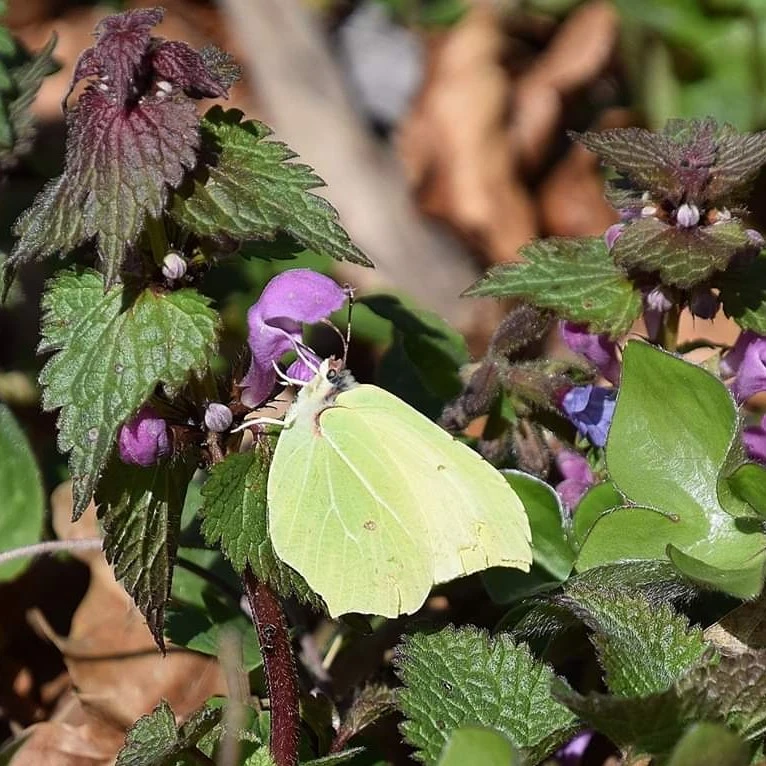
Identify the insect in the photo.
Gonepteryx rhamni
